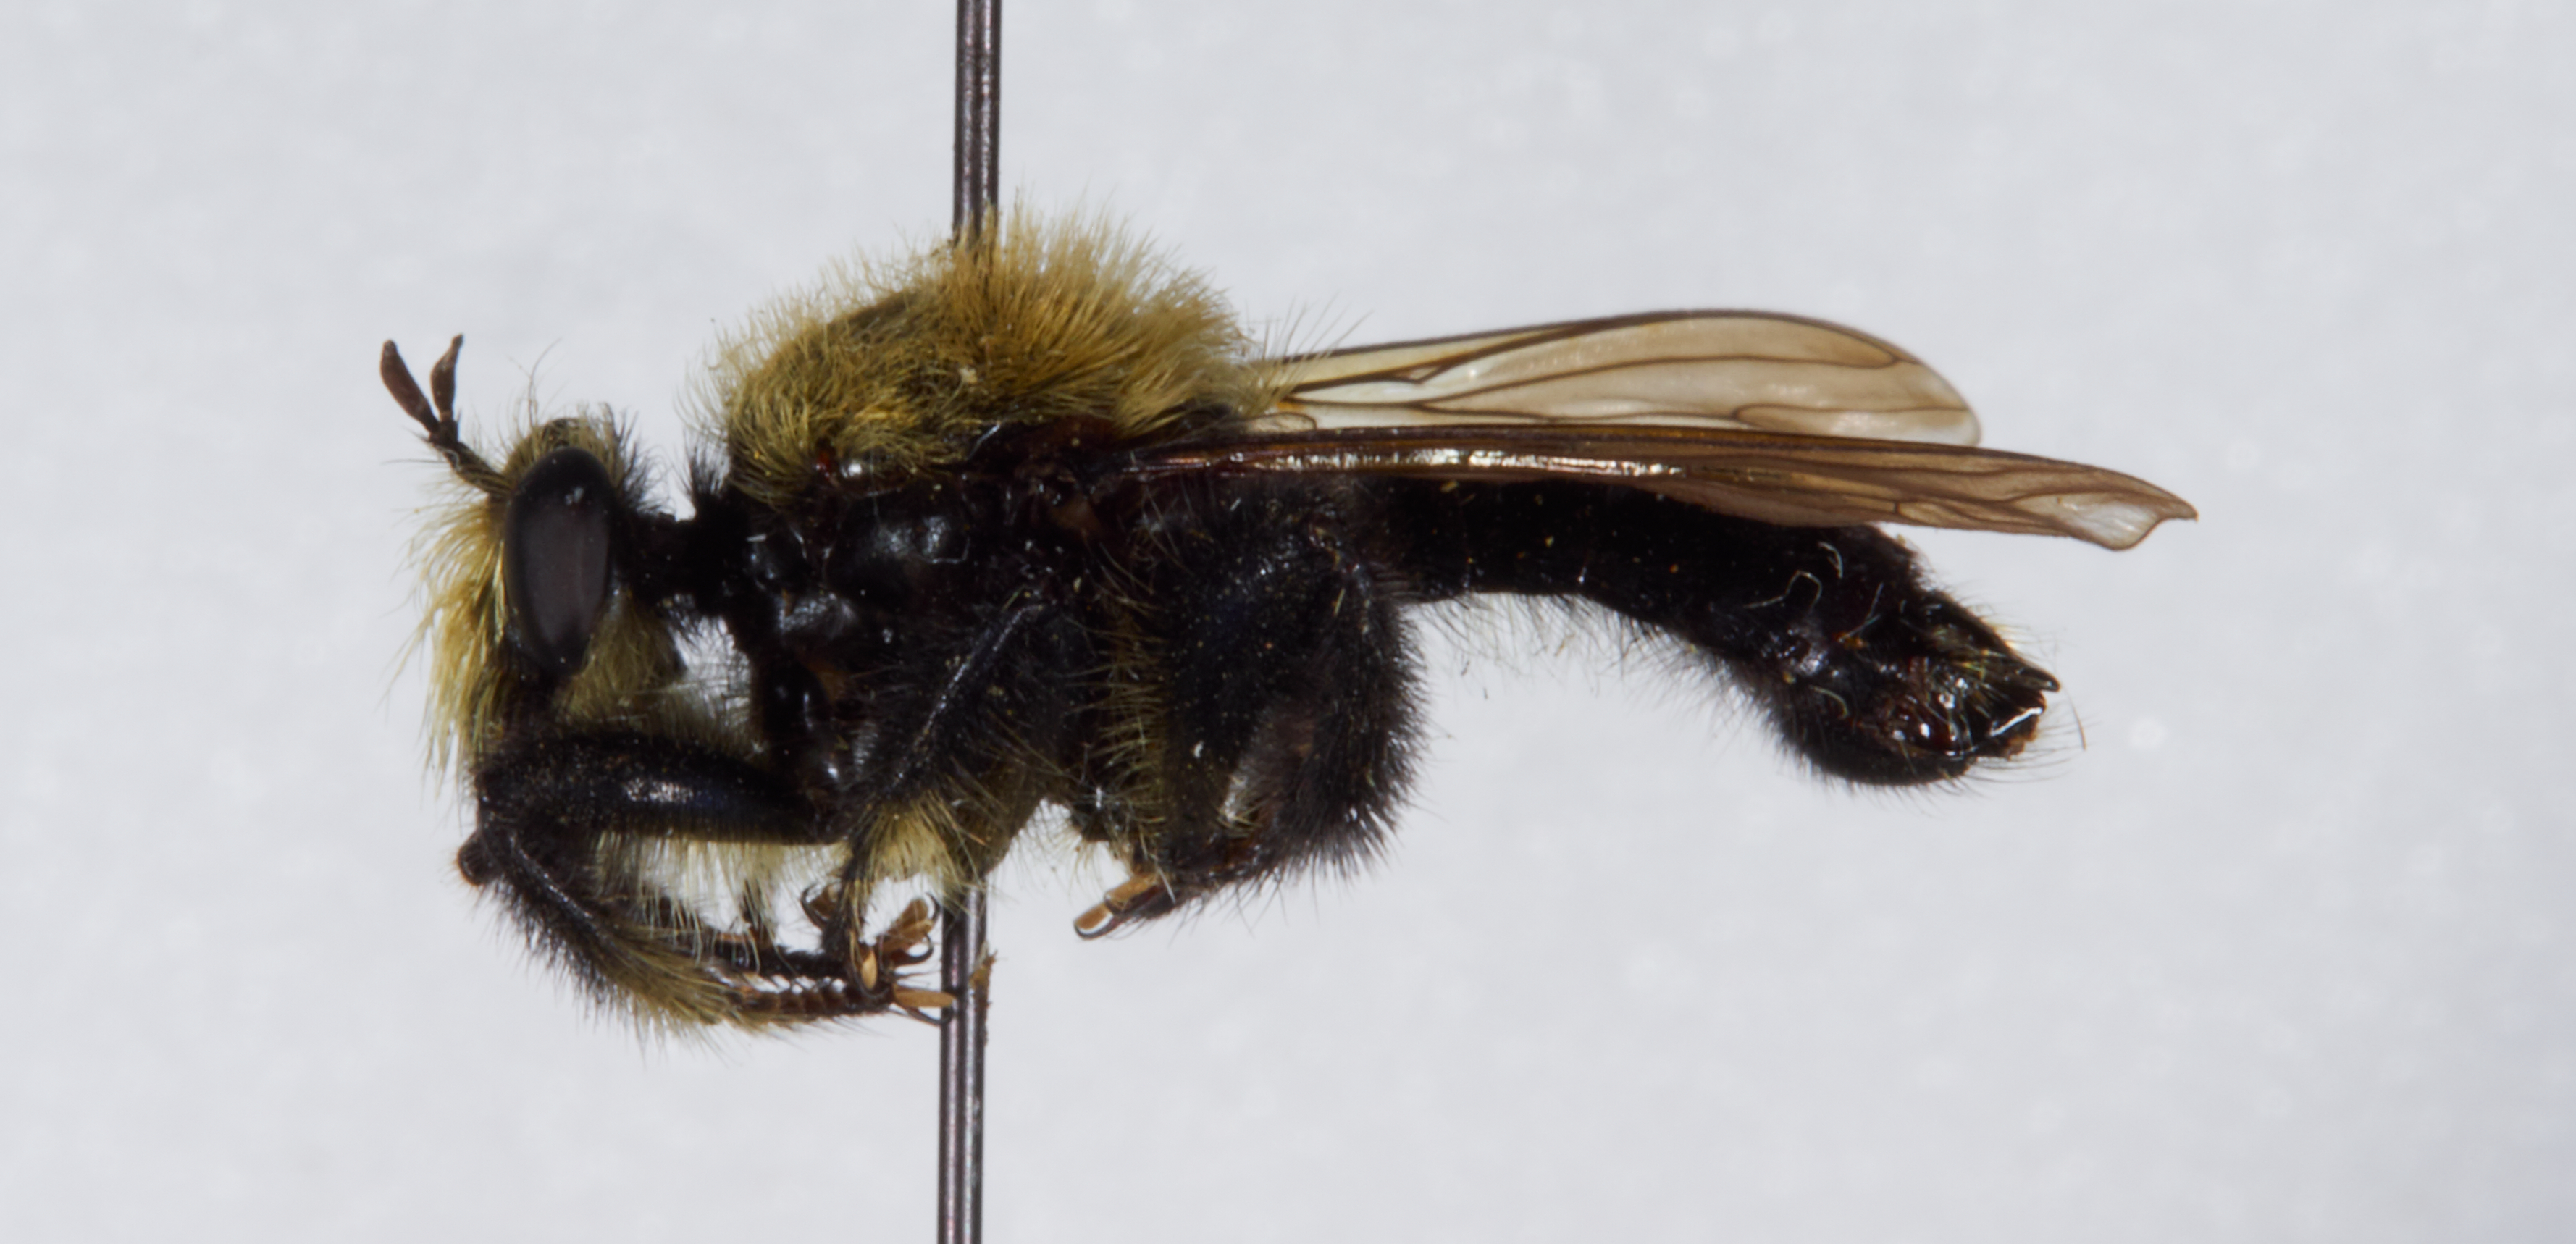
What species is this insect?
Laphria flavicollis
